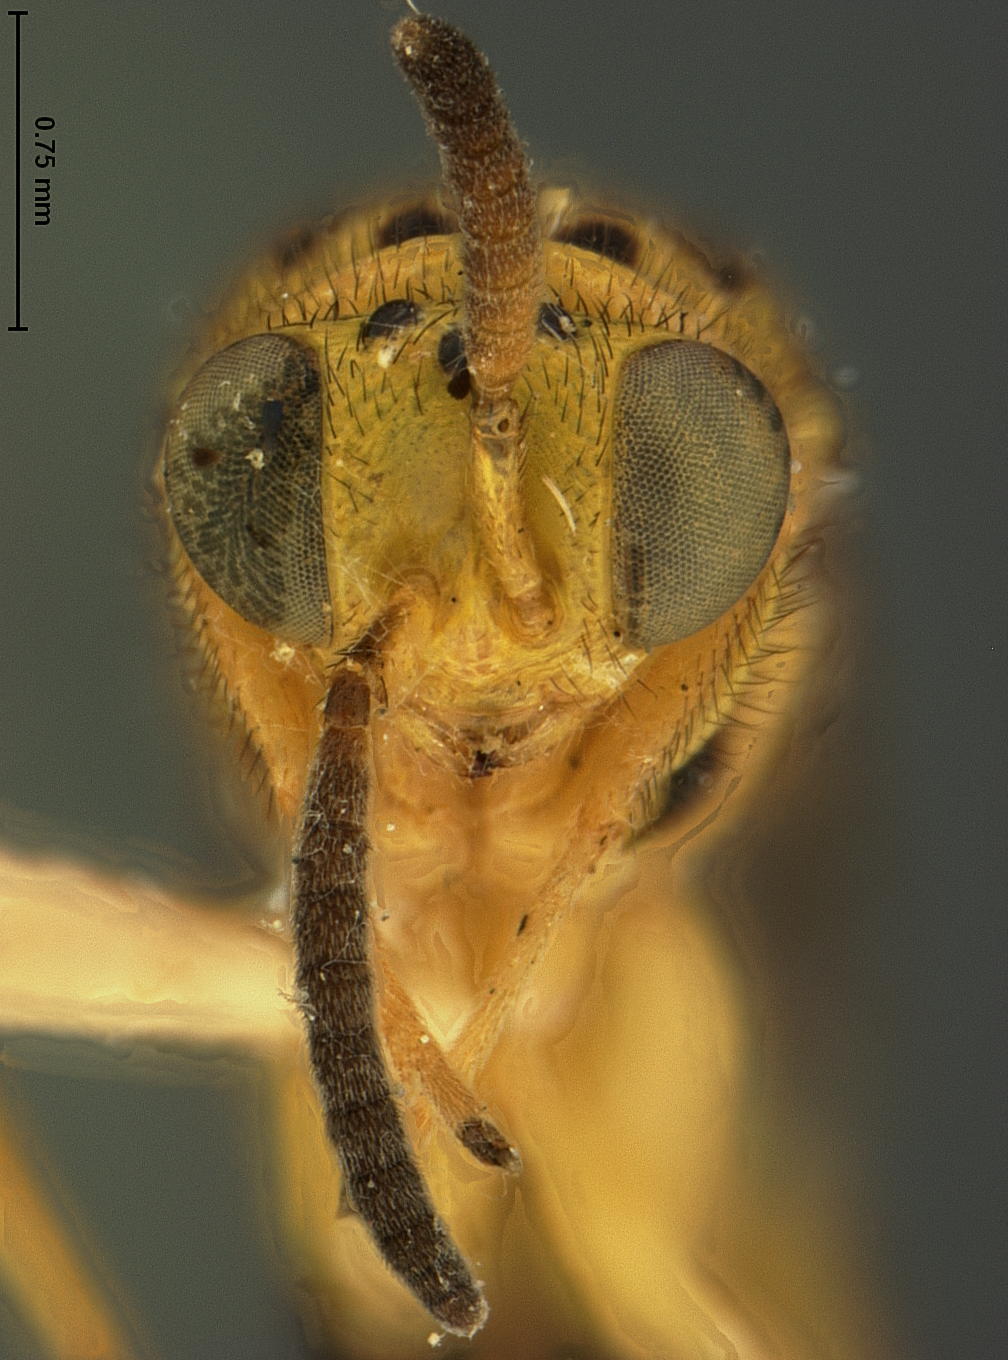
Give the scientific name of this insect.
Spilochalcis urichi
